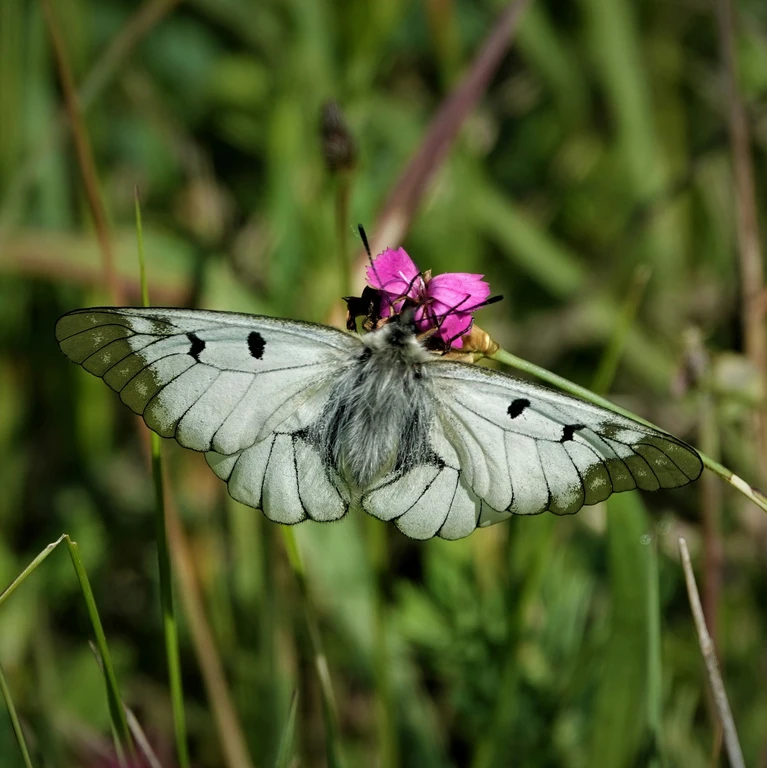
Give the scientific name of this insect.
Parnassius mnemosyne
